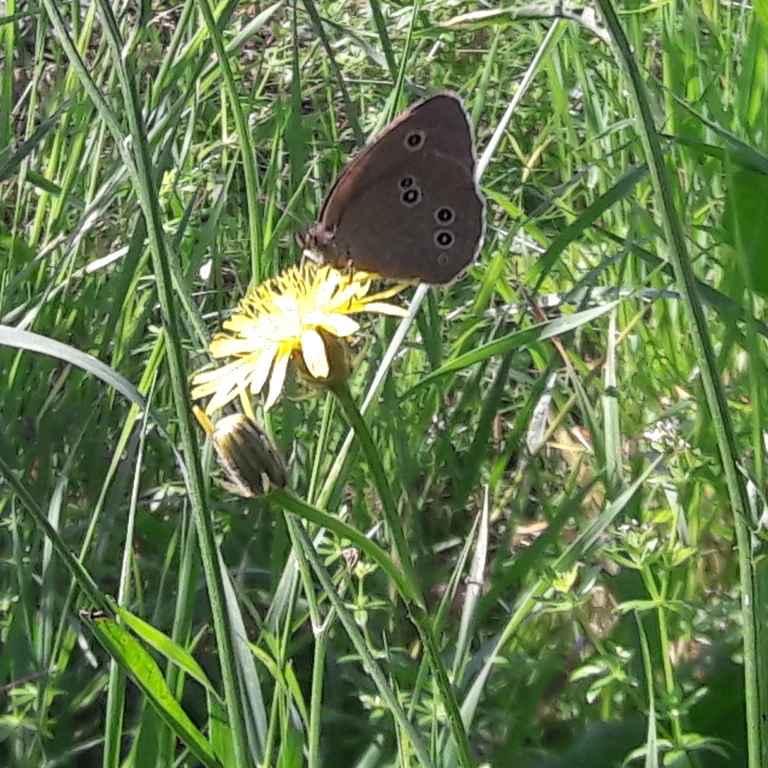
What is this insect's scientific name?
Aphantopus hyperantus
